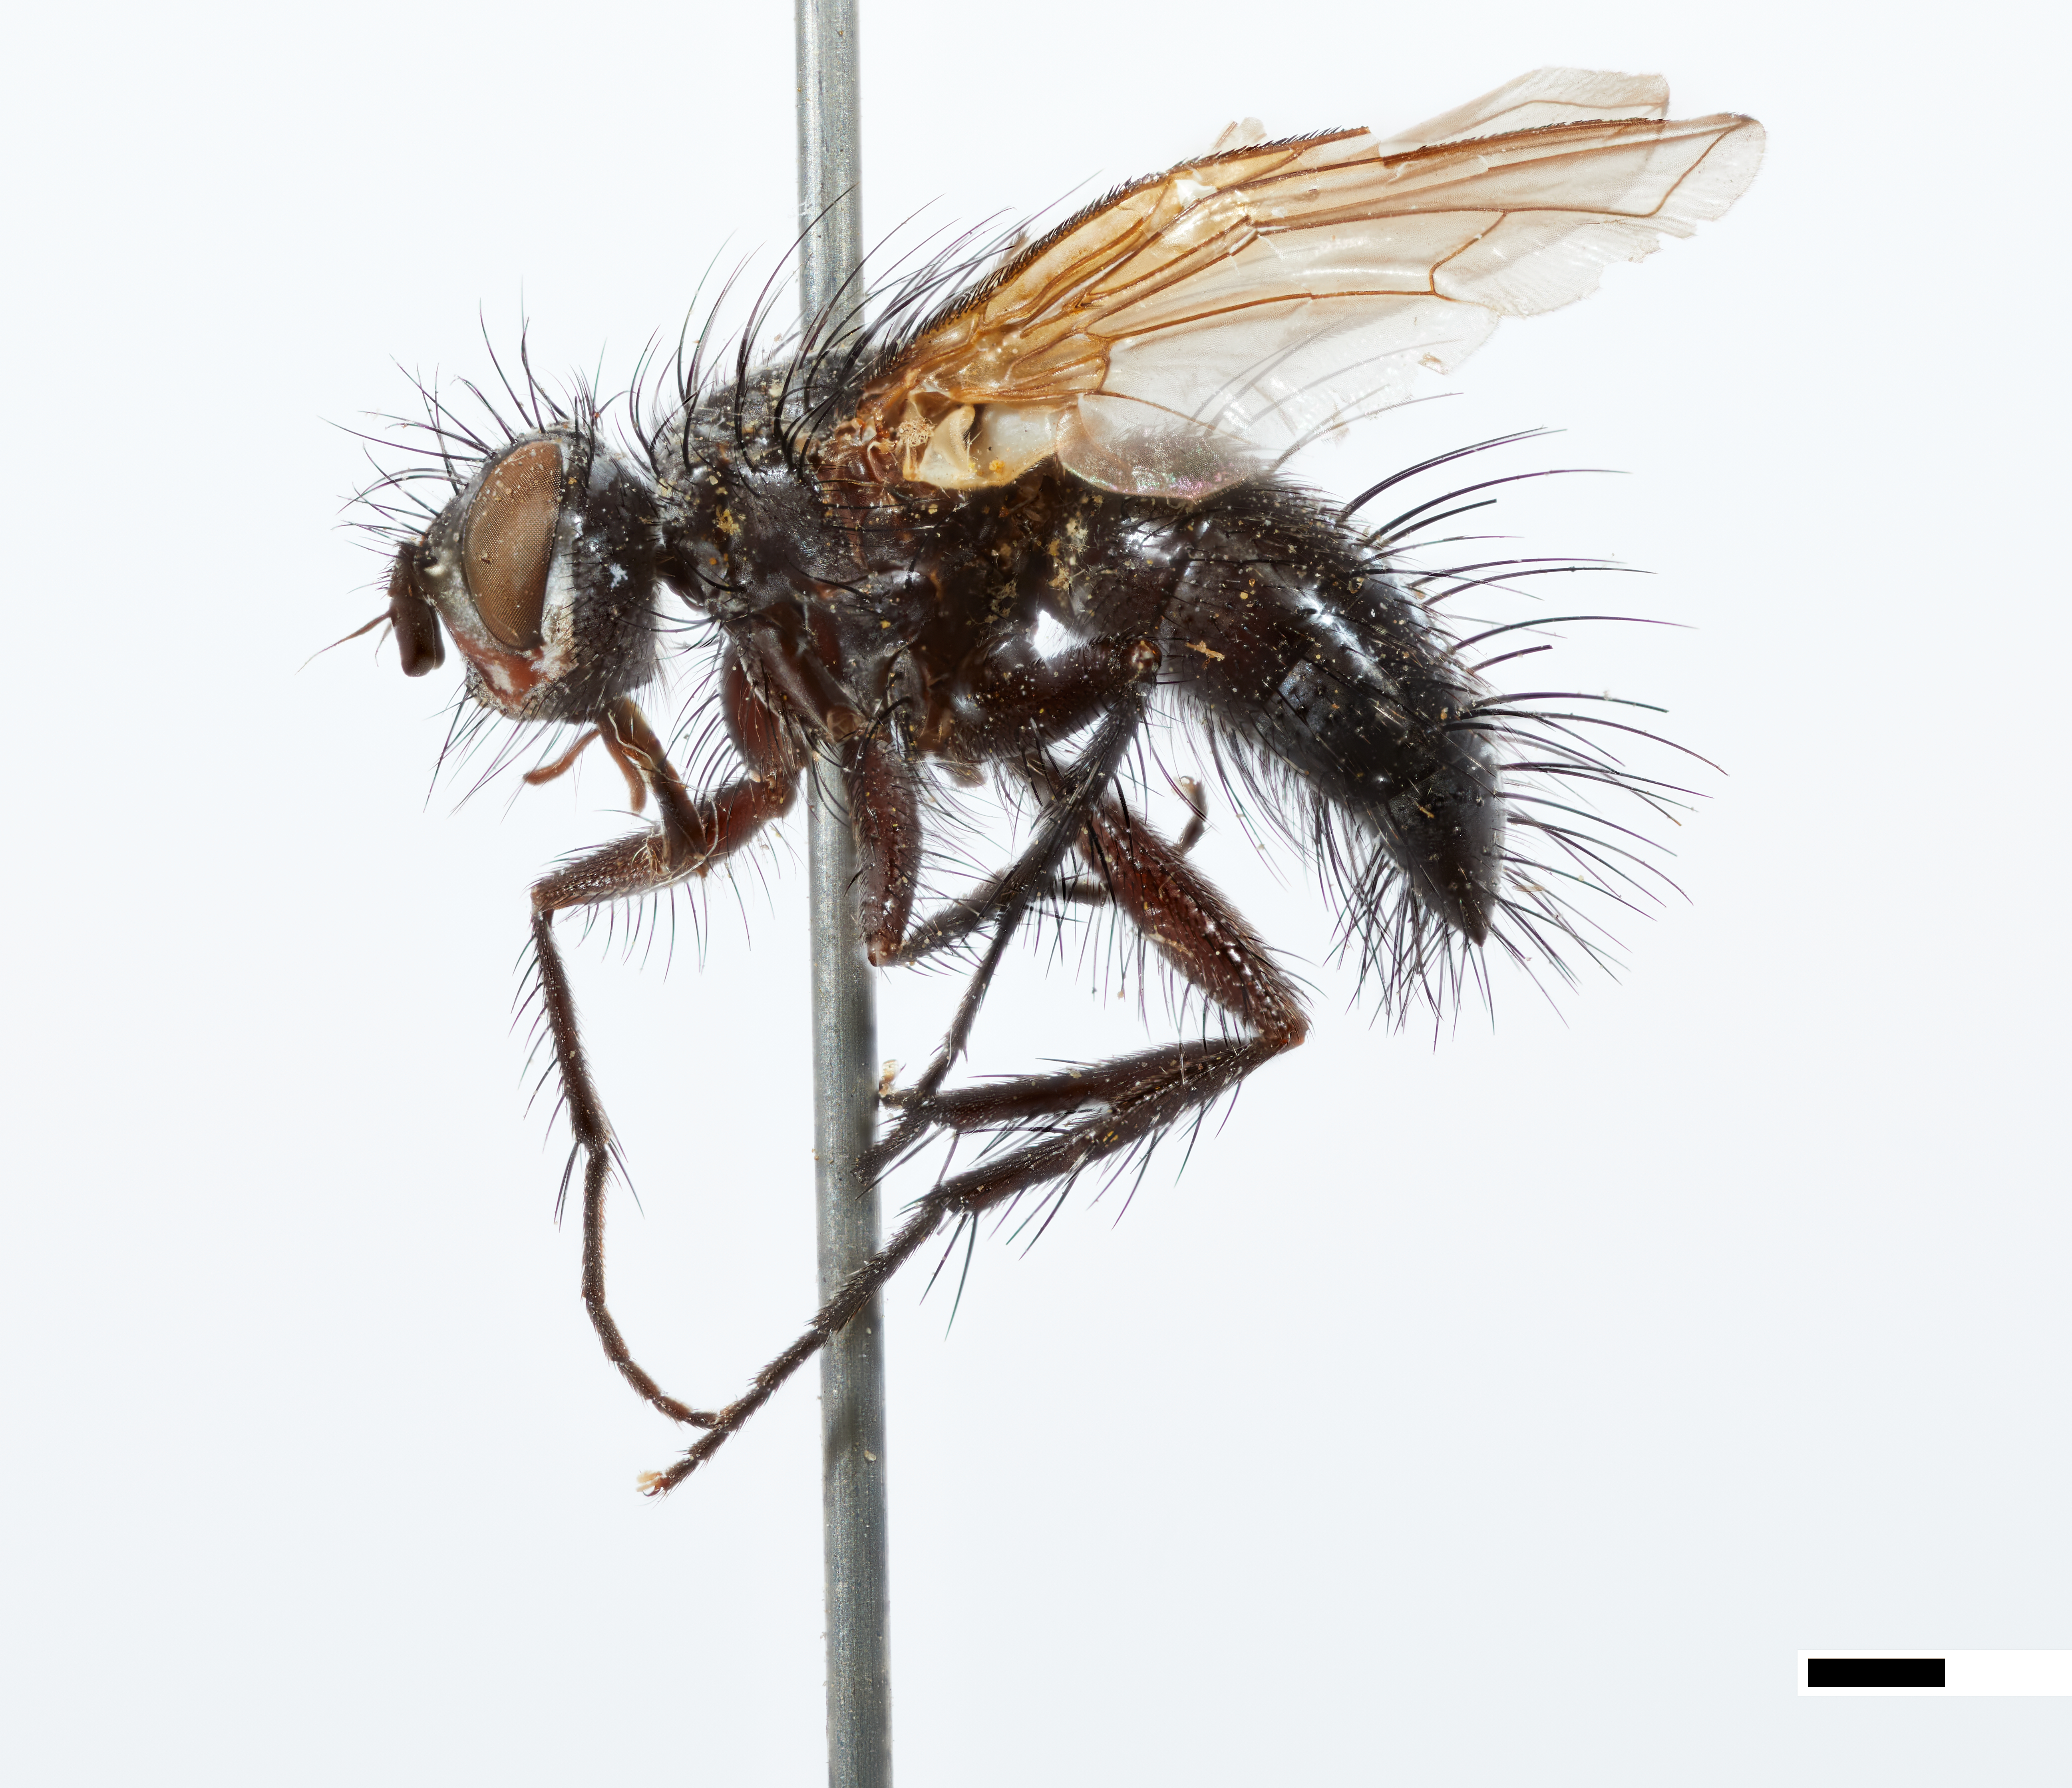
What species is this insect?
Pelatachina limata
